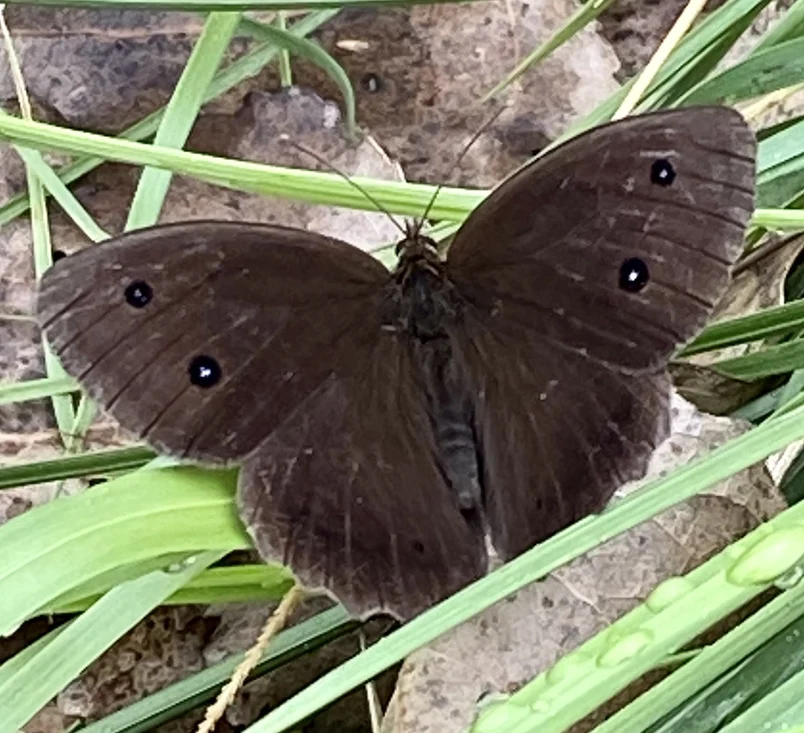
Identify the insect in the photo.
Minois dryas
